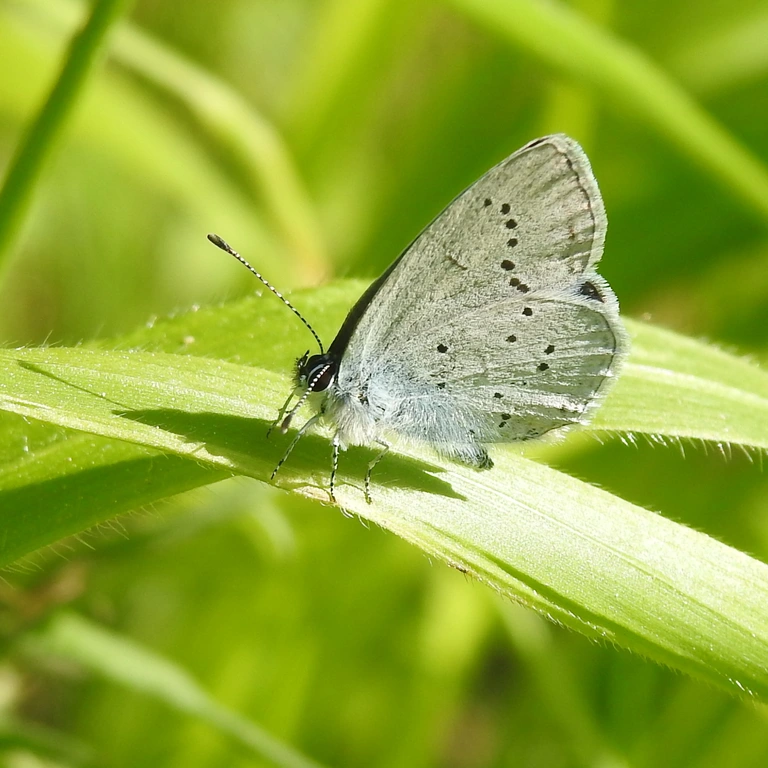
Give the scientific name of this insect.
Cupido decolorata (also Elkalyce decolorata)
